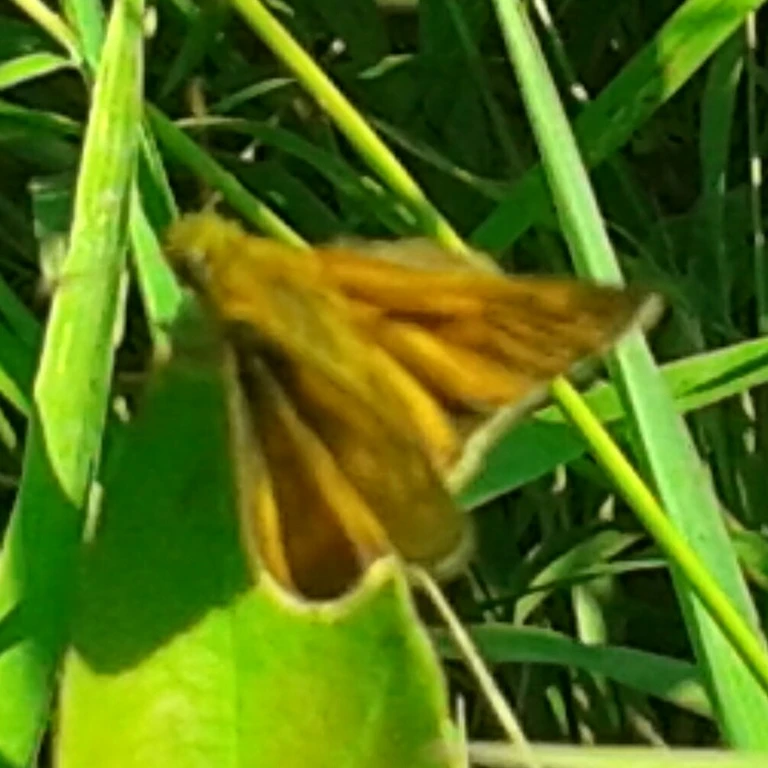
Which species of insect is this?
Ochlodes sylvanus (also Ochlodes venata)
